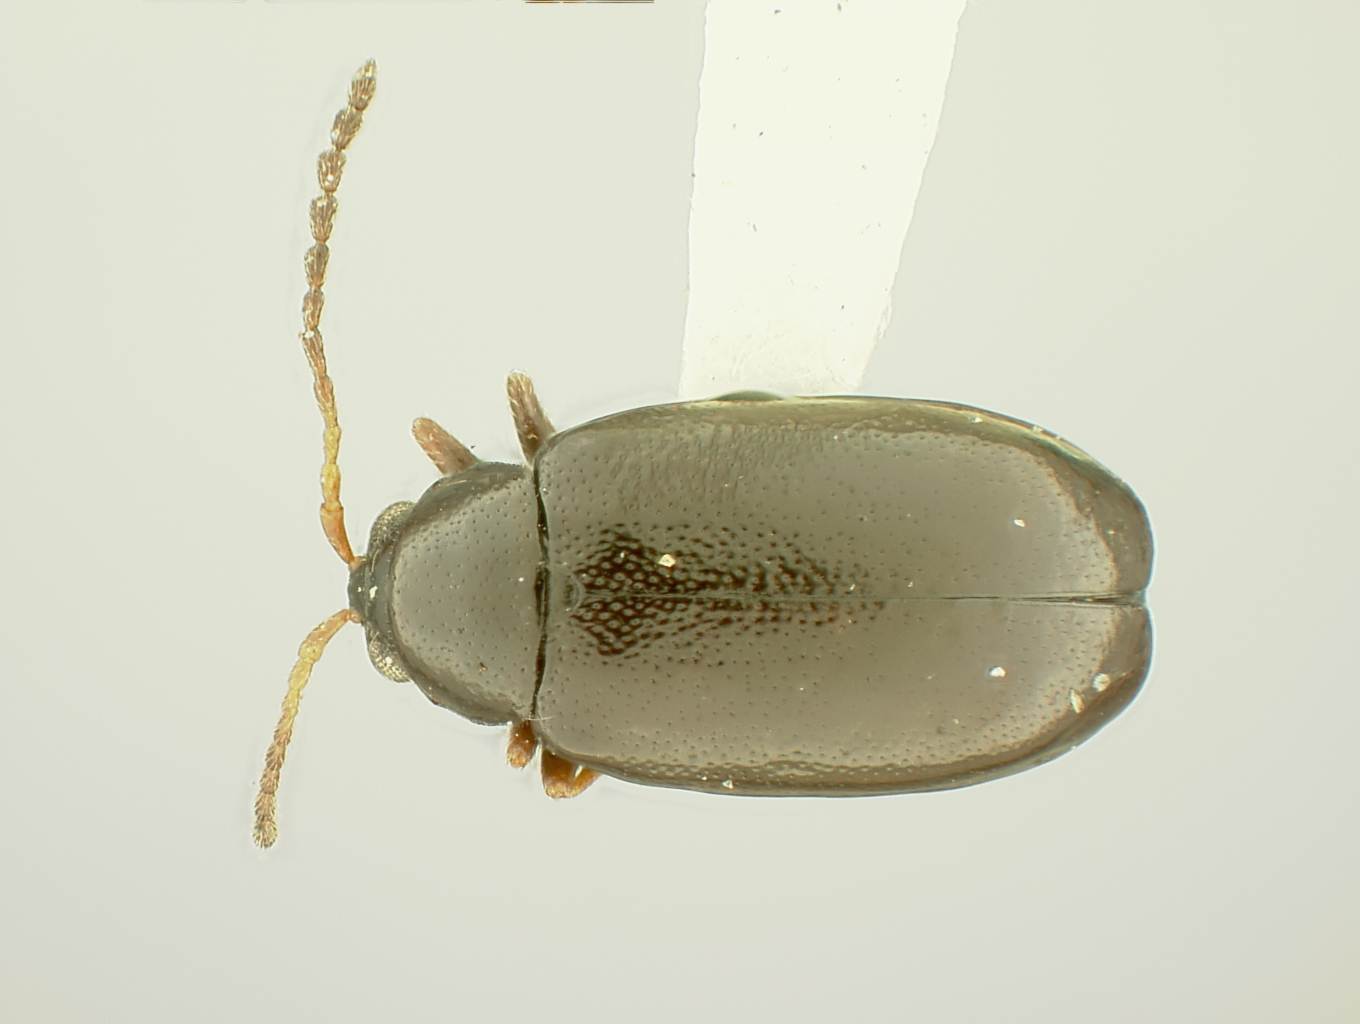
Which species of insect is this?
Phyllotreta inordinata
